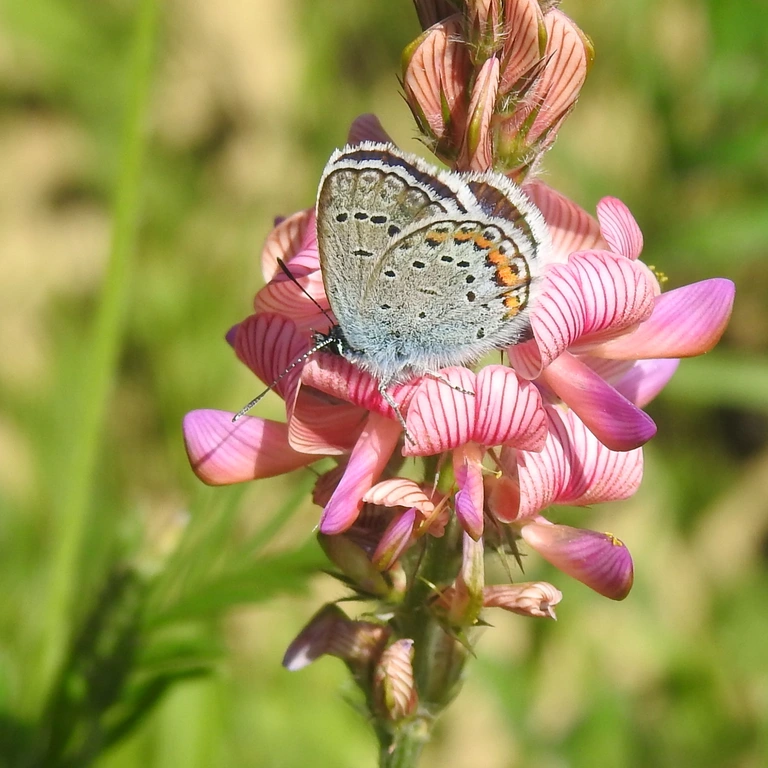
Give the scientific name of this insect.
Plebejus argus
